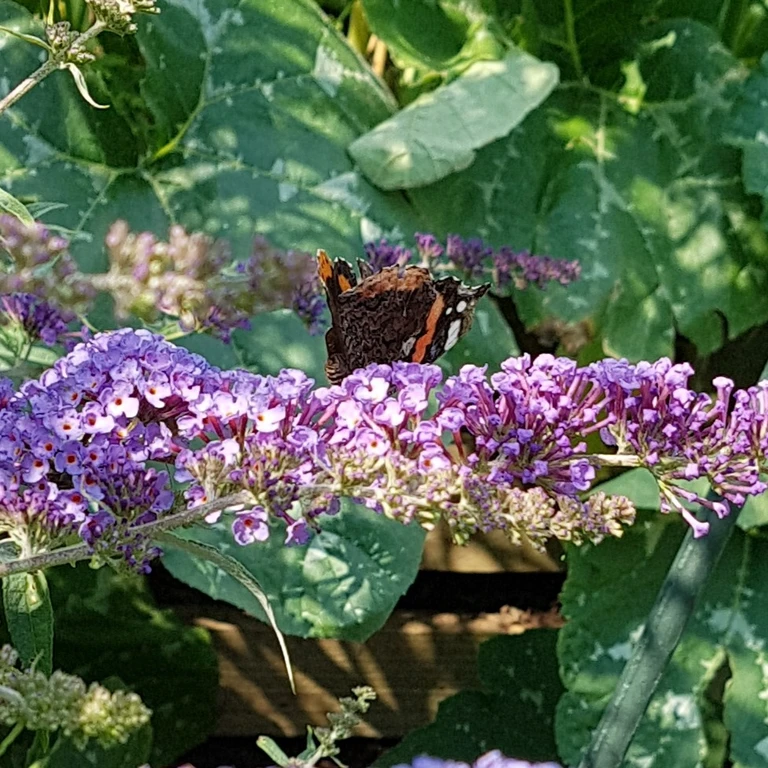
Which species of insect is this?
Vanessa atalanta
